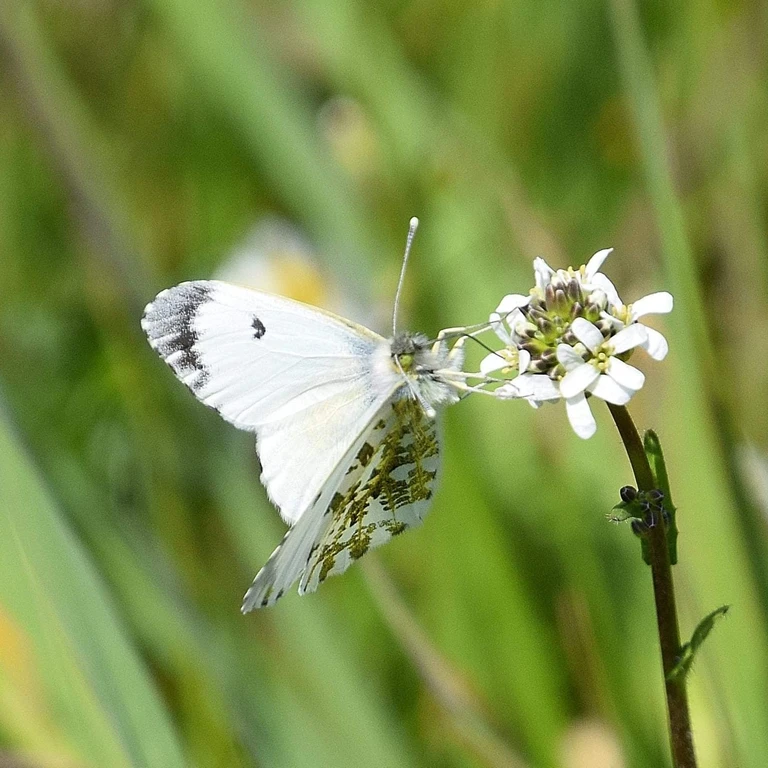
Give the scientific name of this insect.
Anthocharis cardamines
